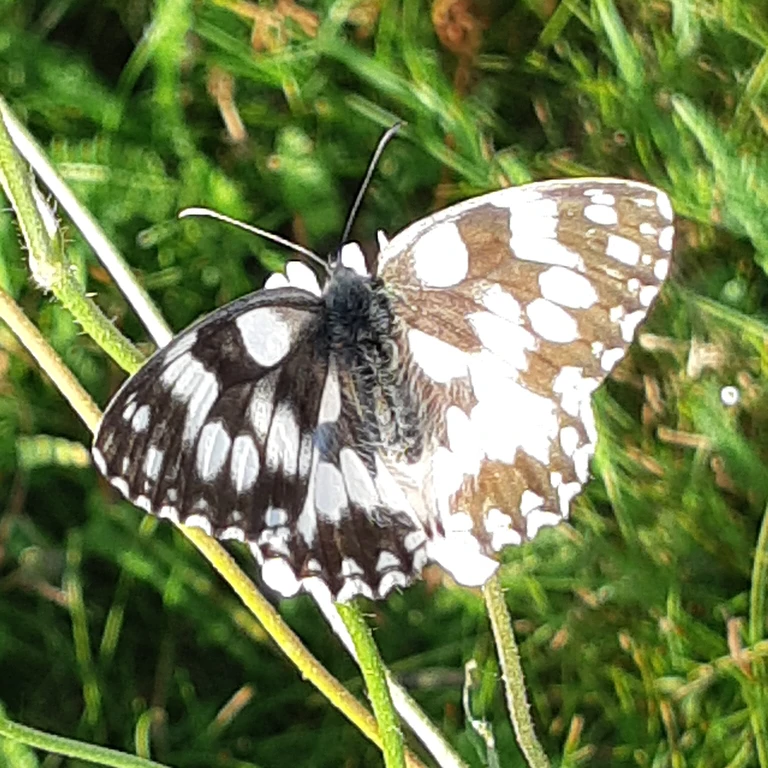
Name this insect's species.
Melanargia galathea
